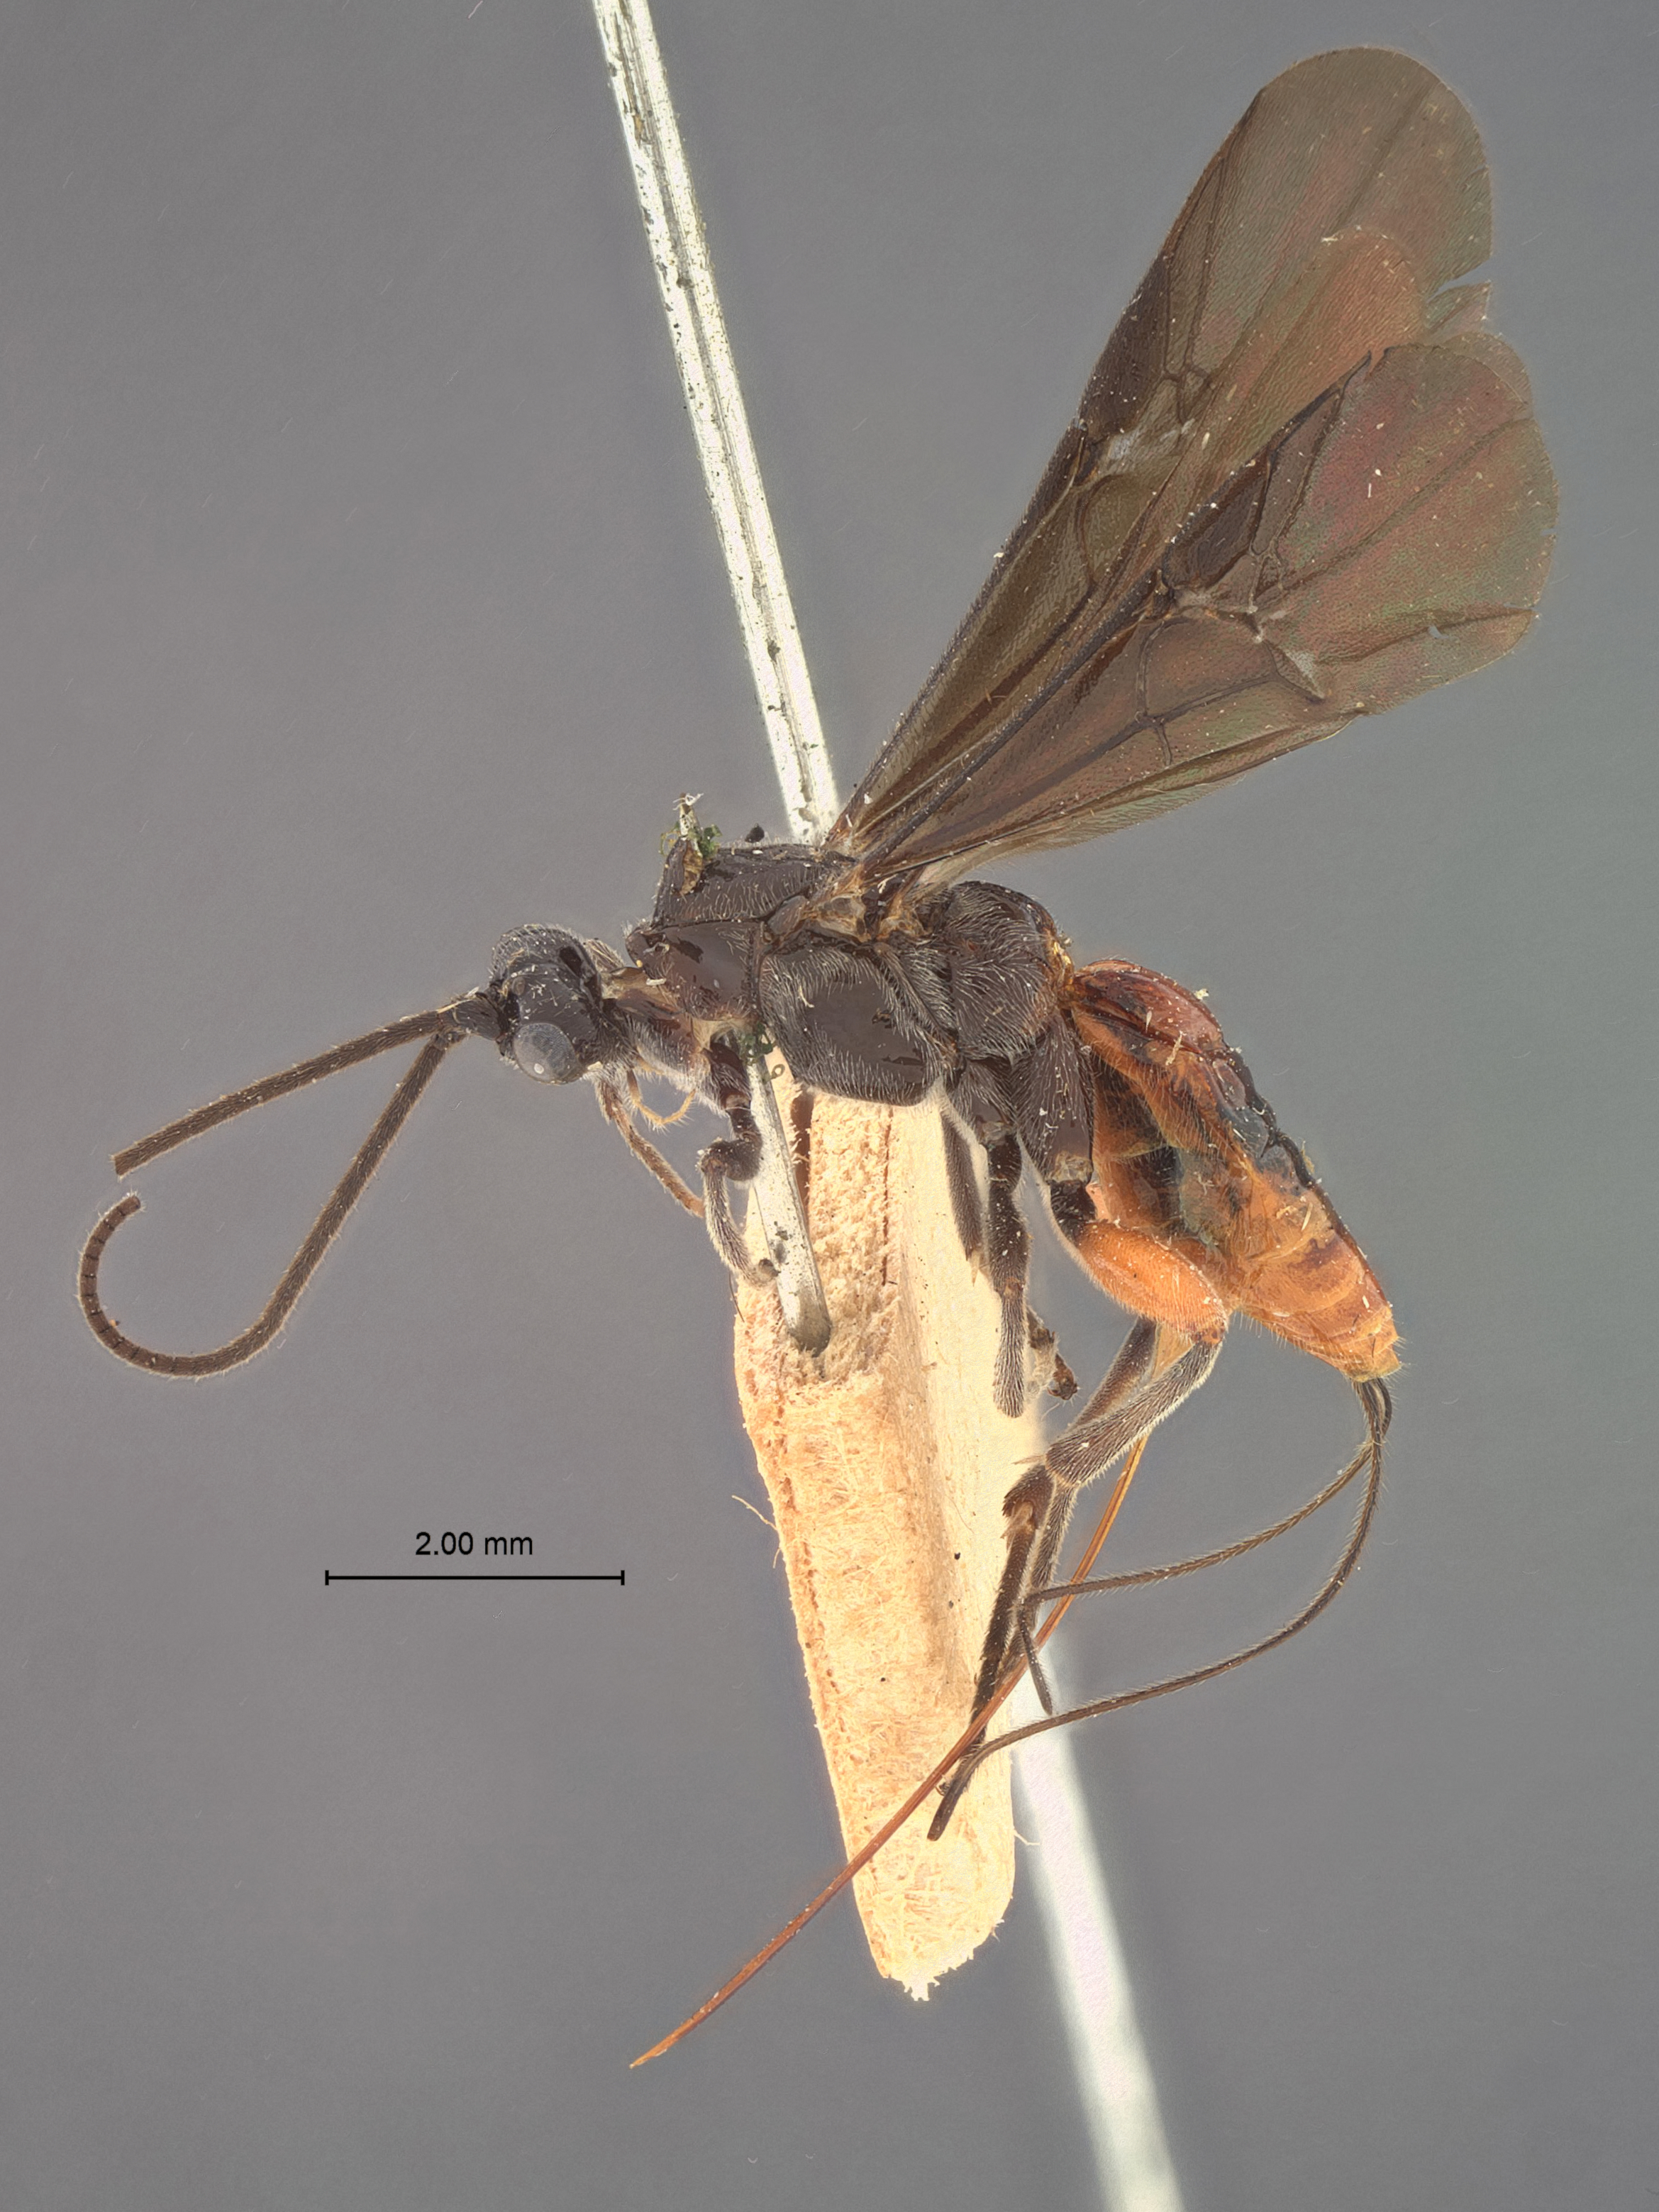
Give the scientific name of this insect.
Bassus rufofemoratus
